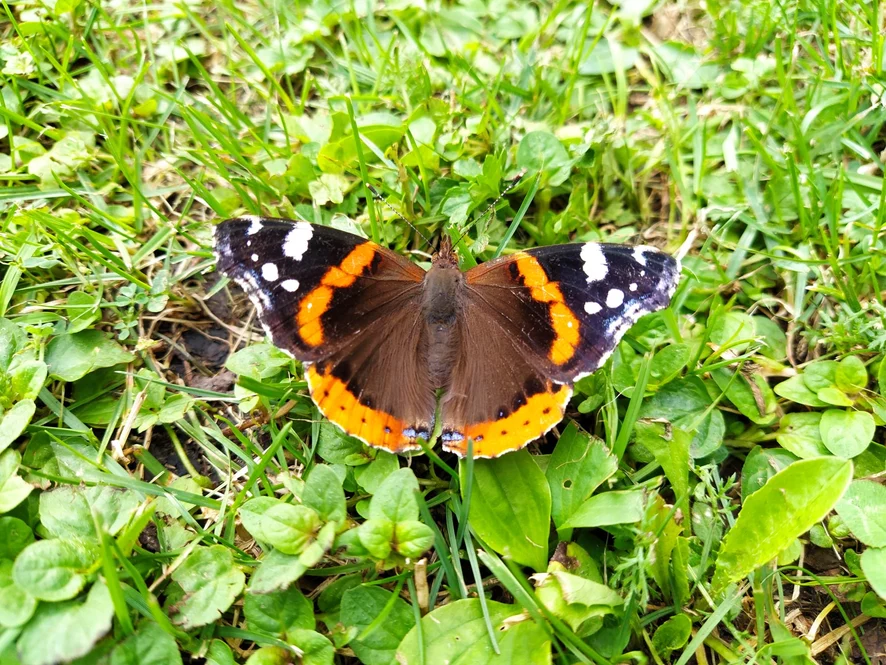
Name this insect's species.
Vanessa atalanta
